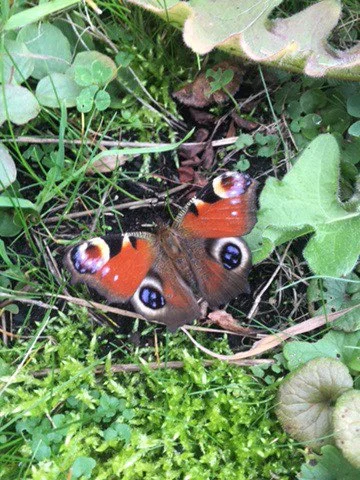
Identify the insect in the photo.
Aglais io
